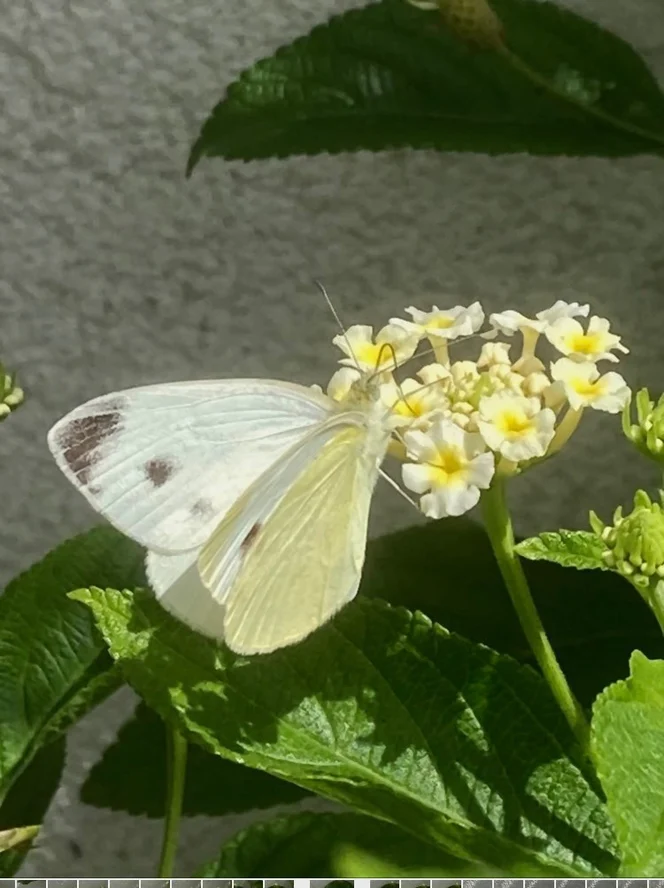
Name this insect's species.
Pieris mannii
